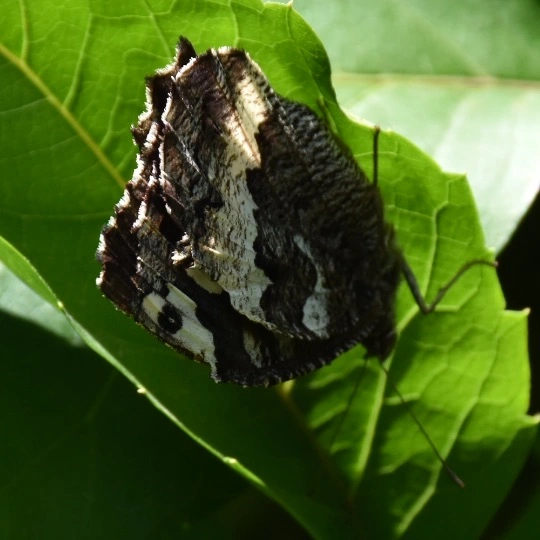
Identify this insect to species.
Brintesia circe
